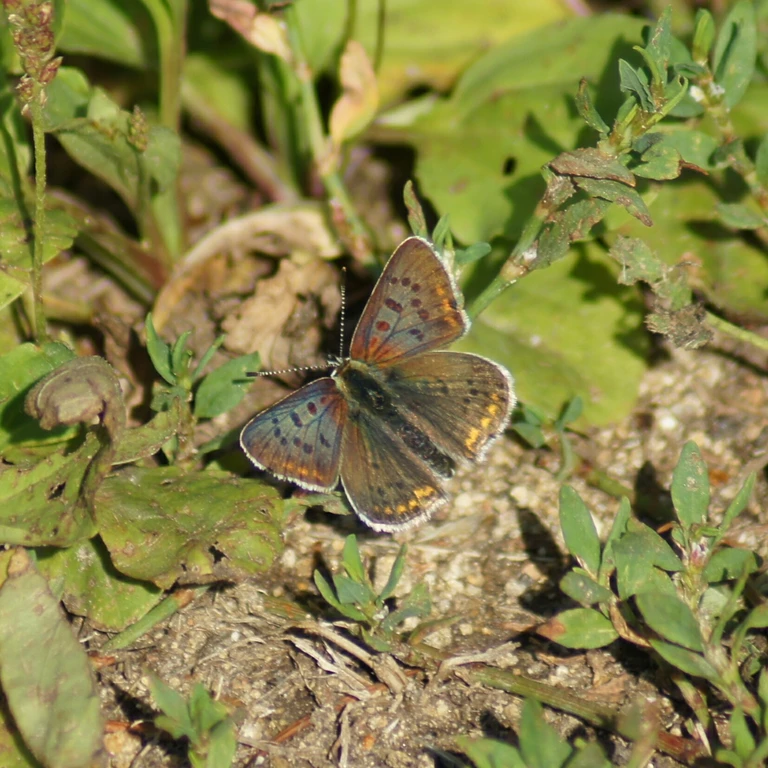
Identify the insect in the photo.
Lycaena tityrus (also Loweia tityrus)
